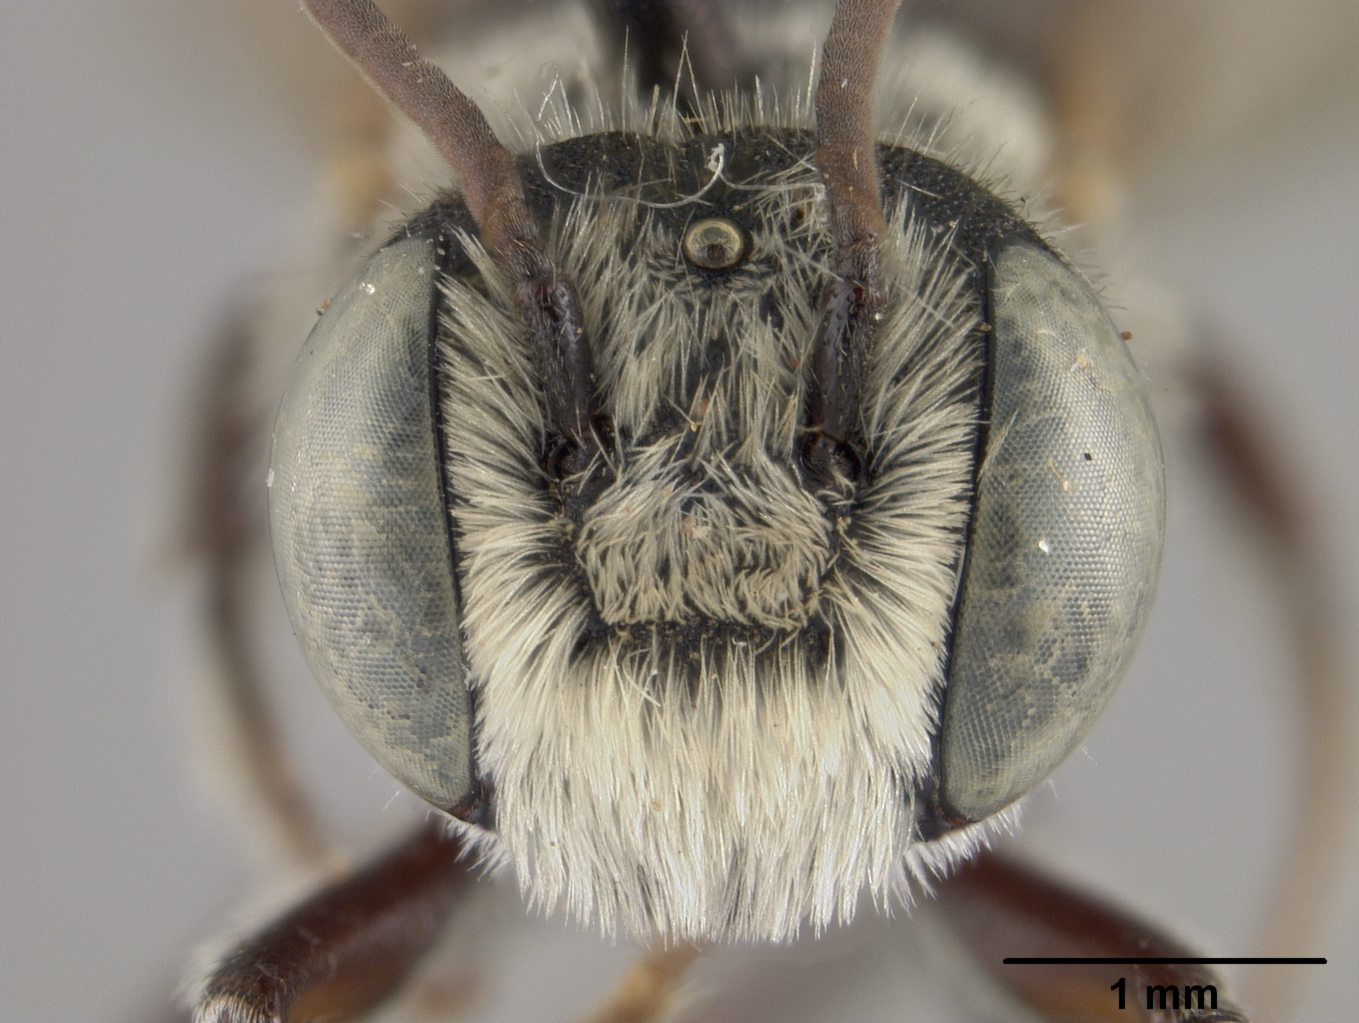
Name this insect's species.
Megachile micrargyrea
